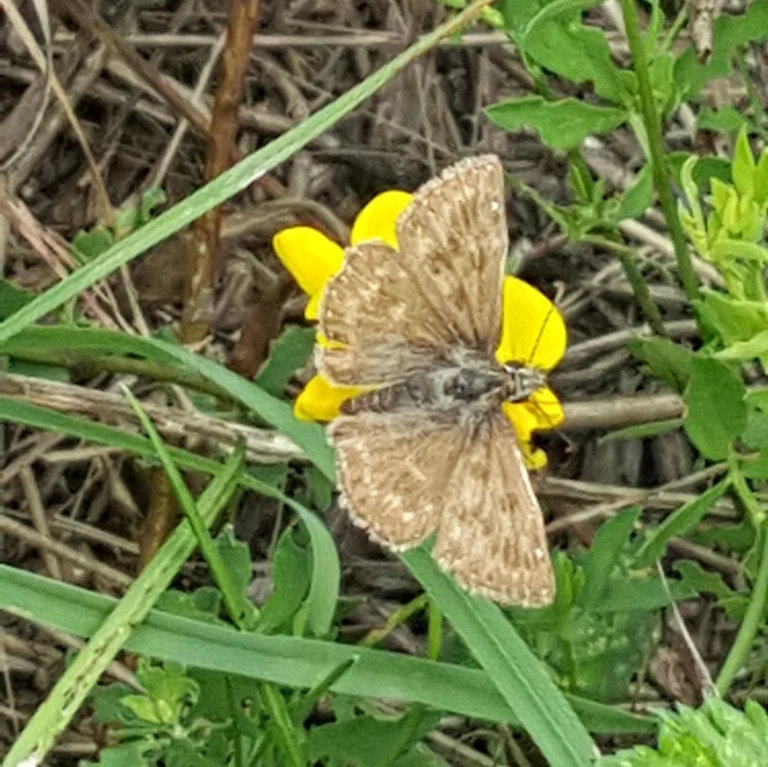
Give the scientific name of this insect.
Erynnis tages
